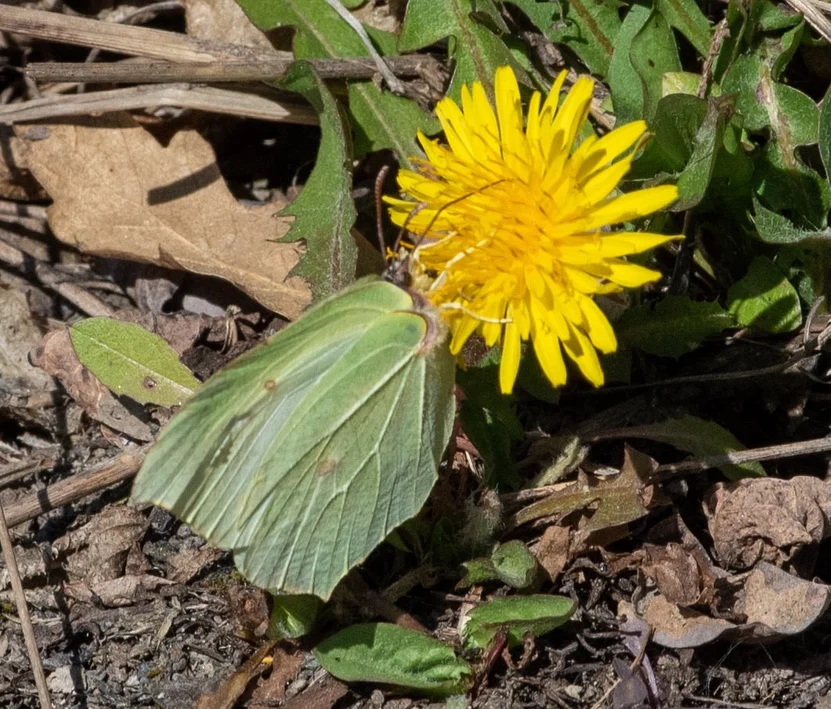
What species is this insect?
Gonepteryx rhamni
